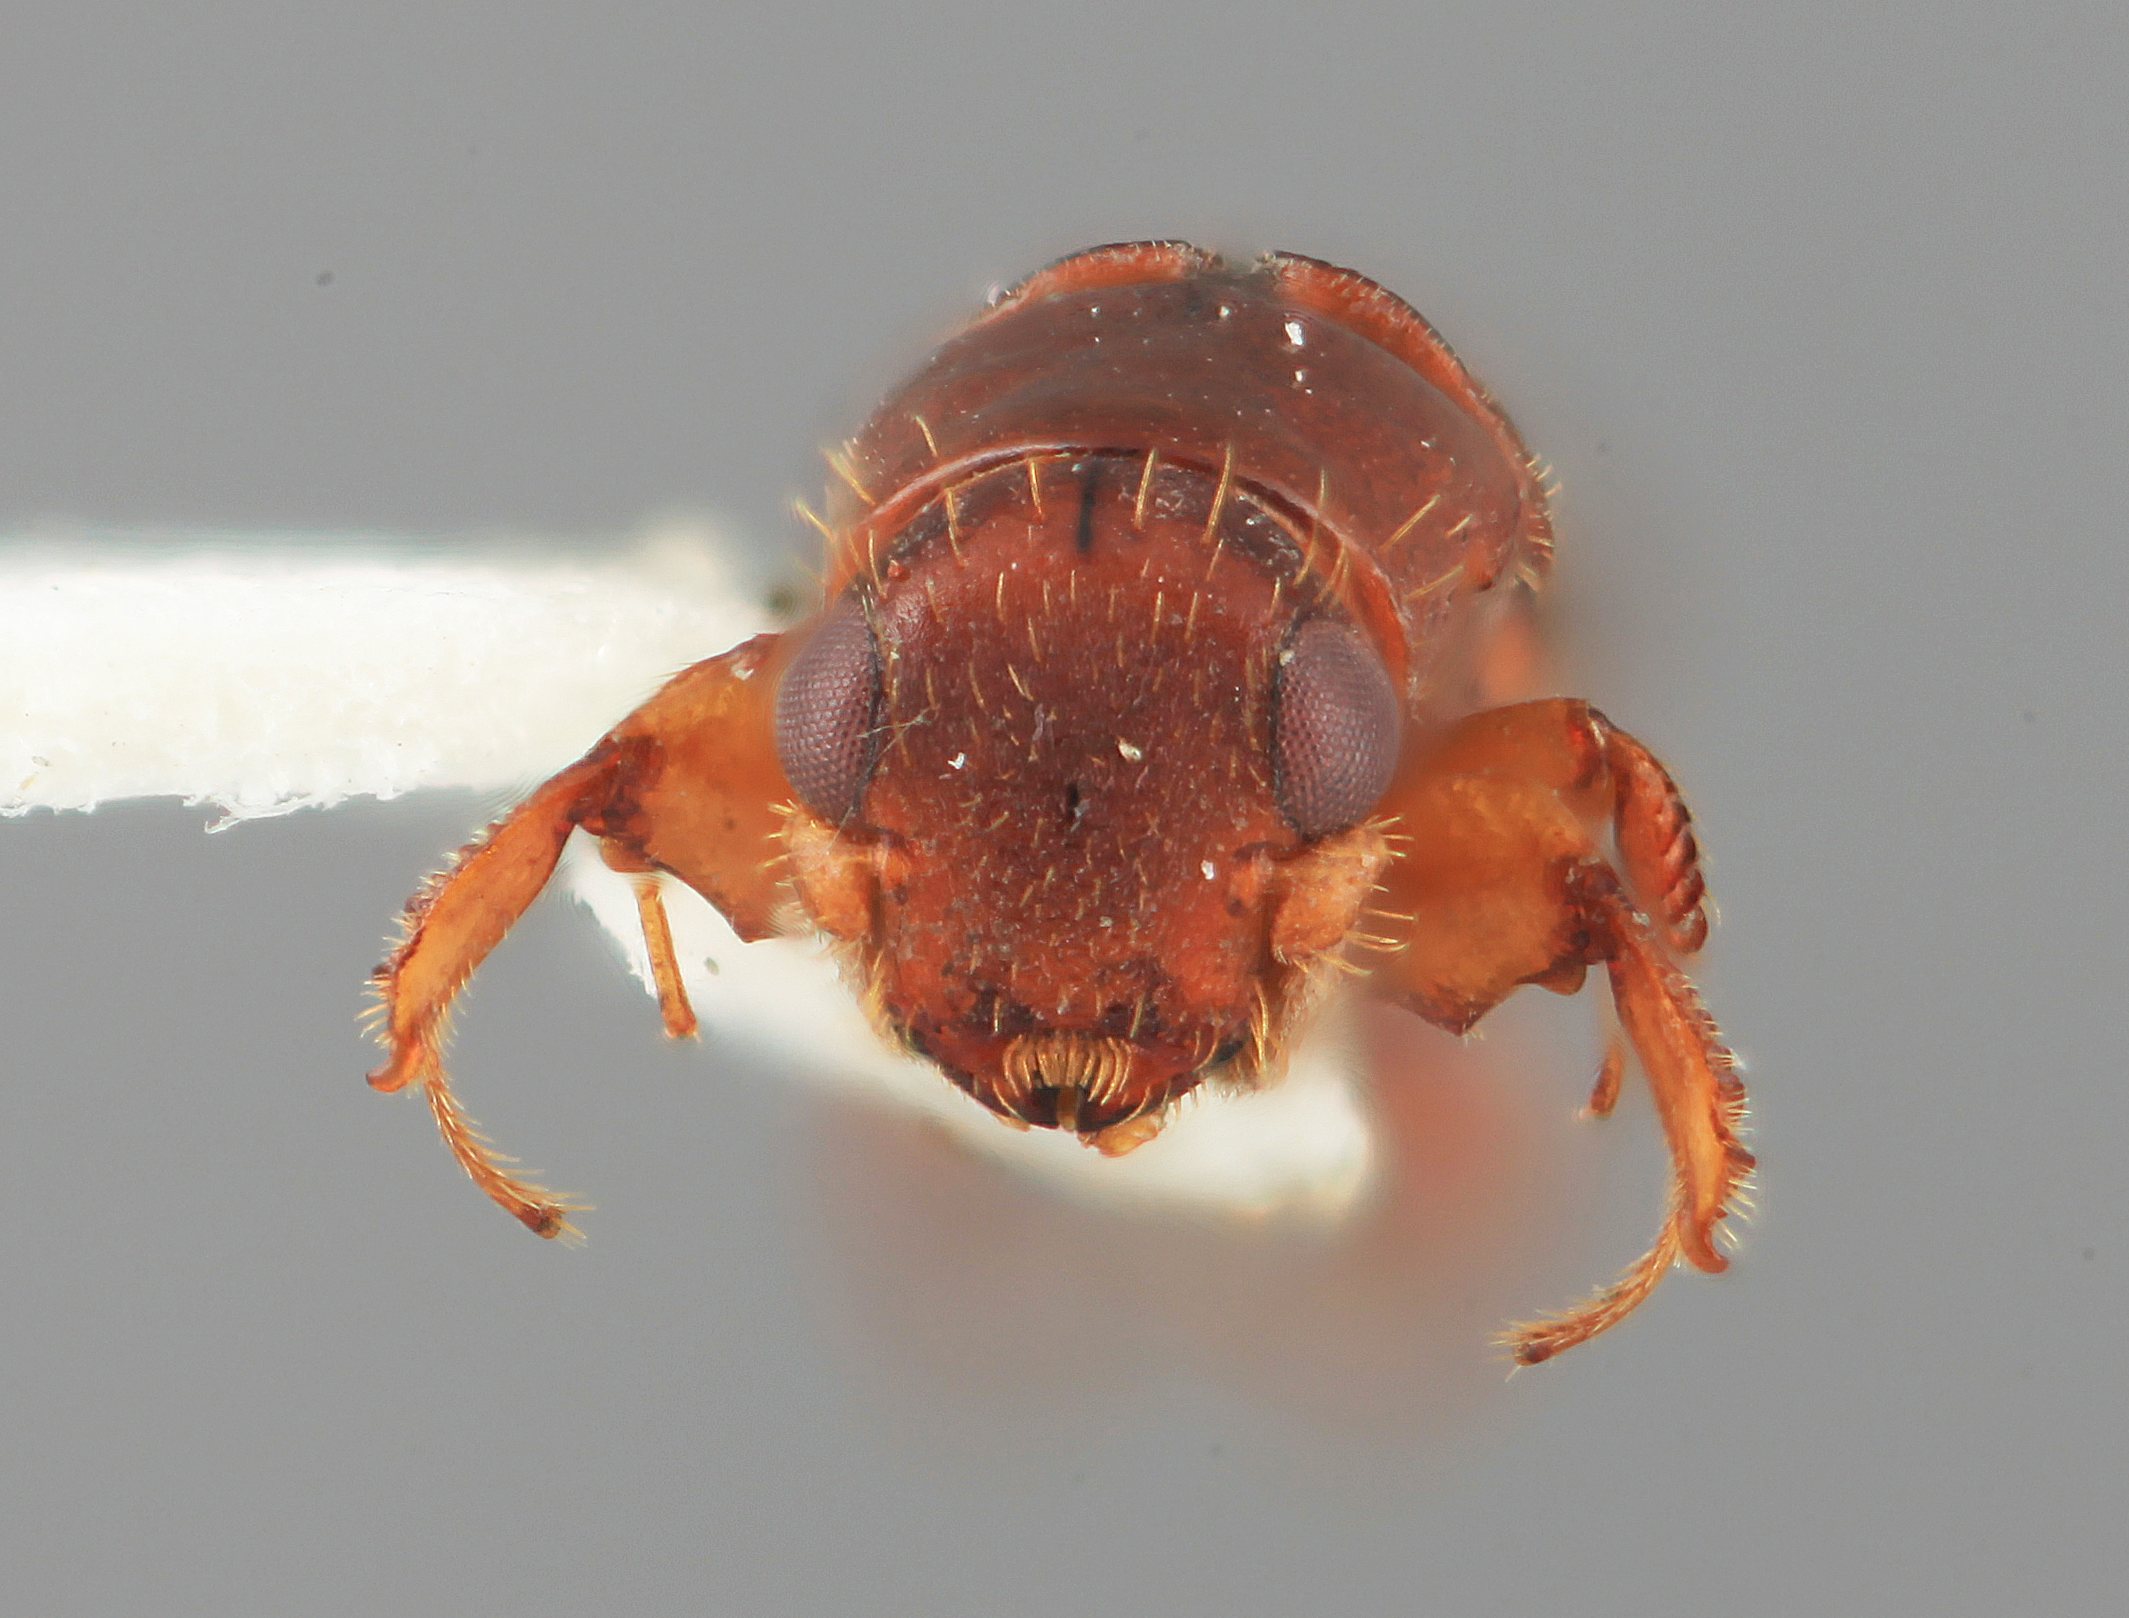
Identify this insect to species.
Platypus nudatus
